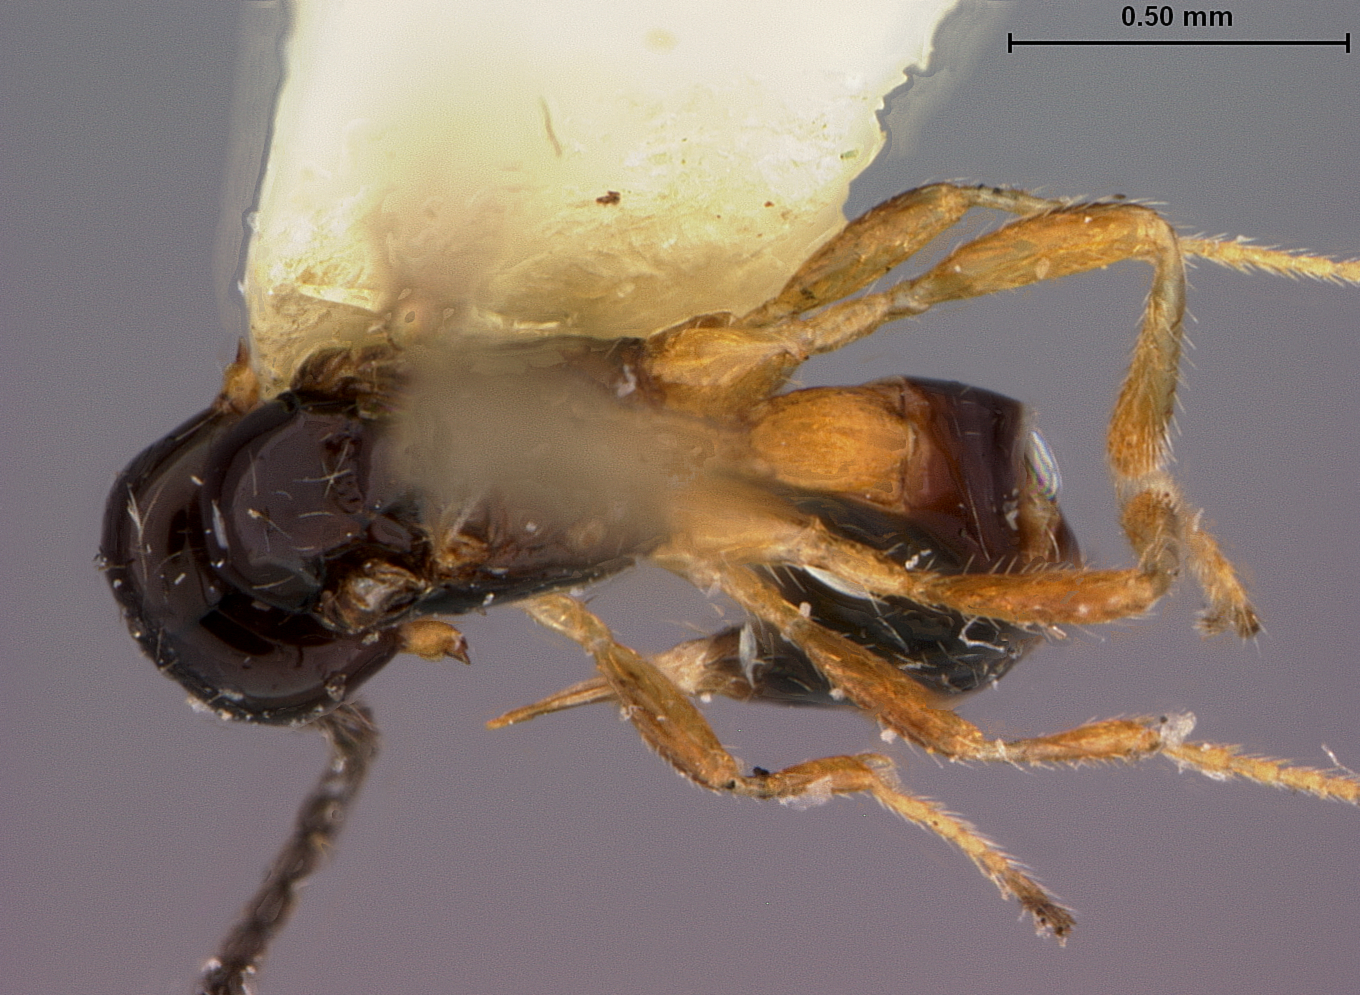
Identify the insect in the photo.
Synaldis trematosa
